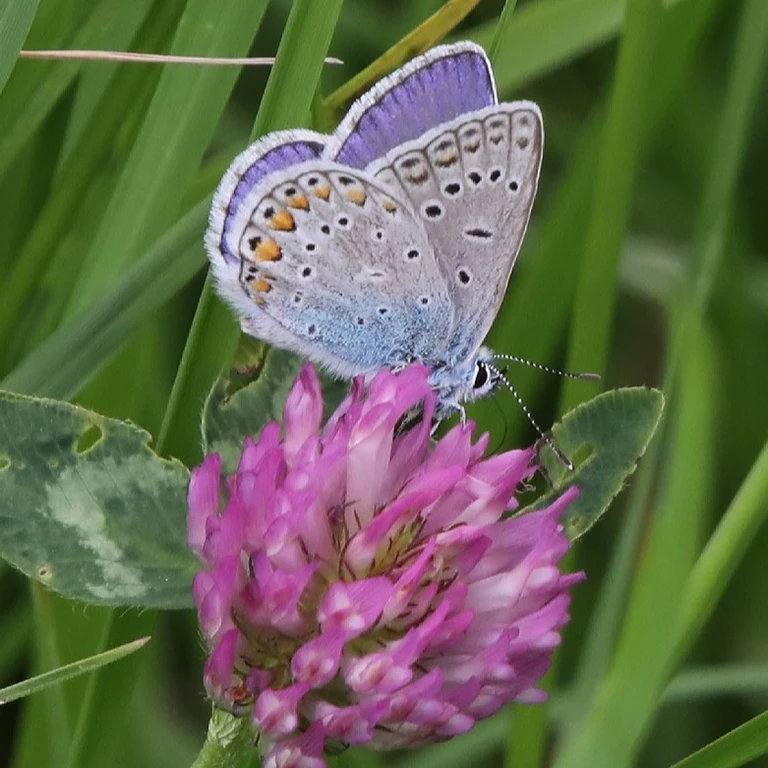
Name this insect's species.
Polyommatus icarus
